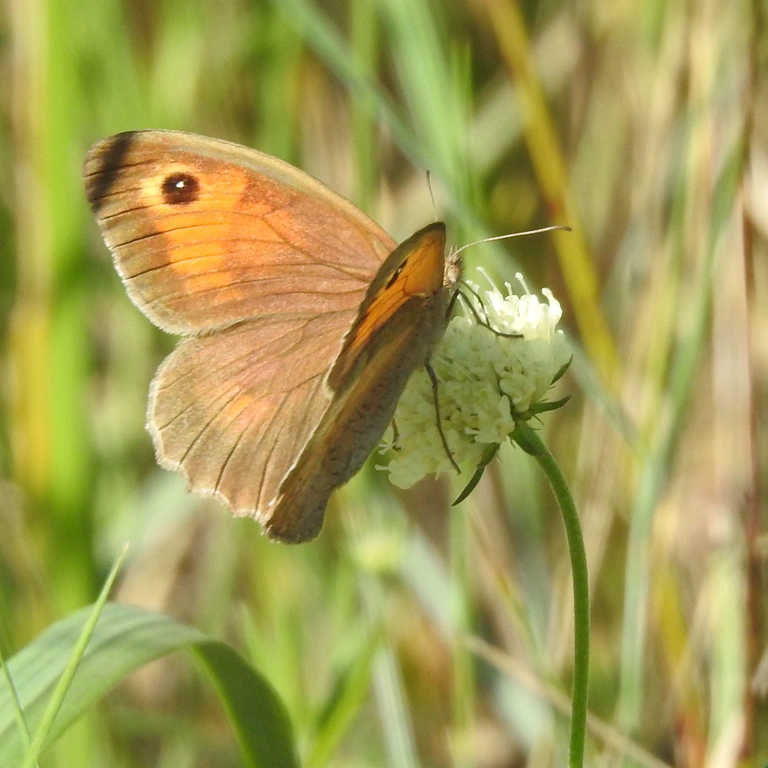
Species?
Maniola jurtina
